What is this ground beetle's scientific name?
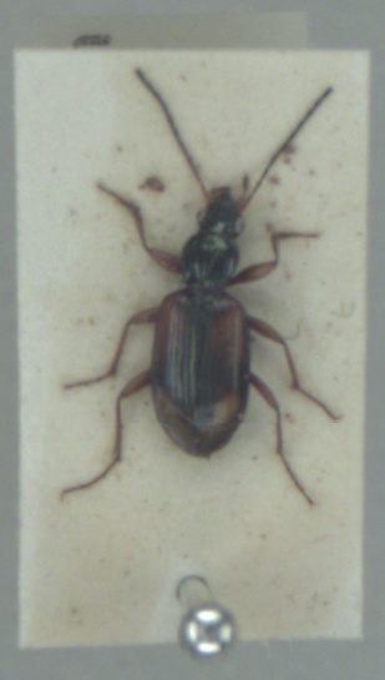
Bembidion fluviatile
